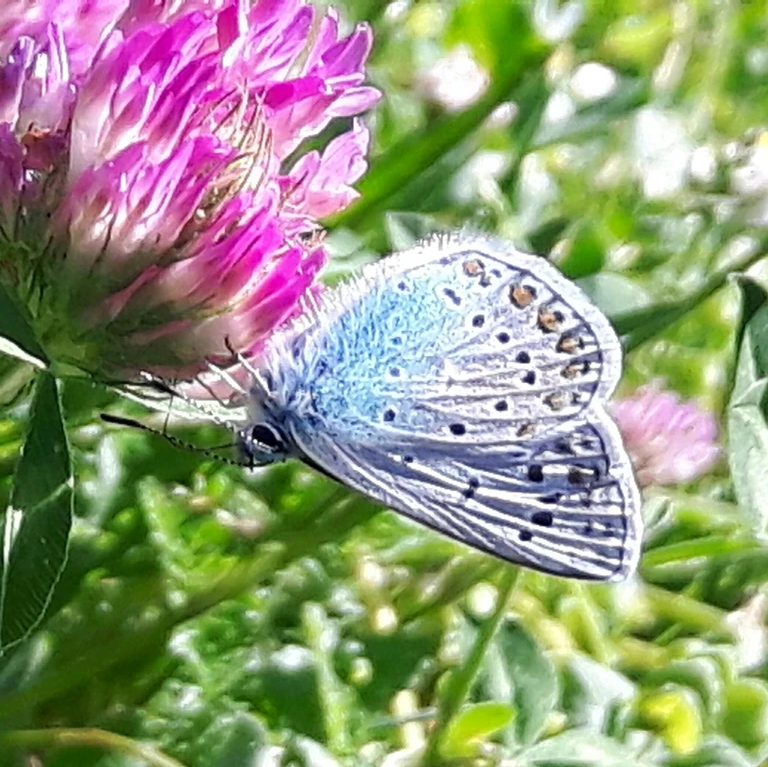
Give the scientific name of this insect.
Polyommatus icarus
